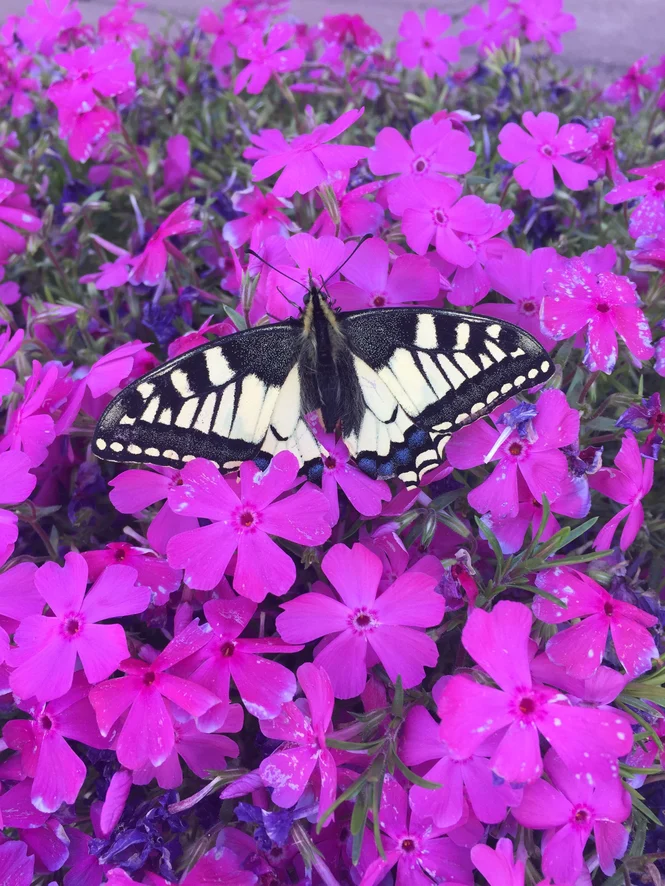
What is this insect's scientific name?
Papilio machaon
